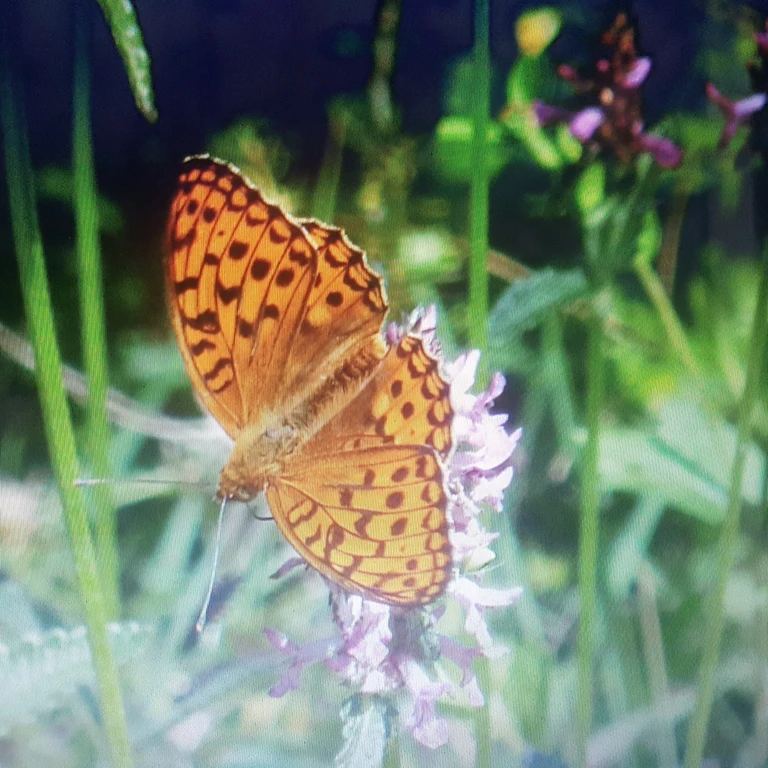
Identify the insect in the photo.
Fabriciana adippe
